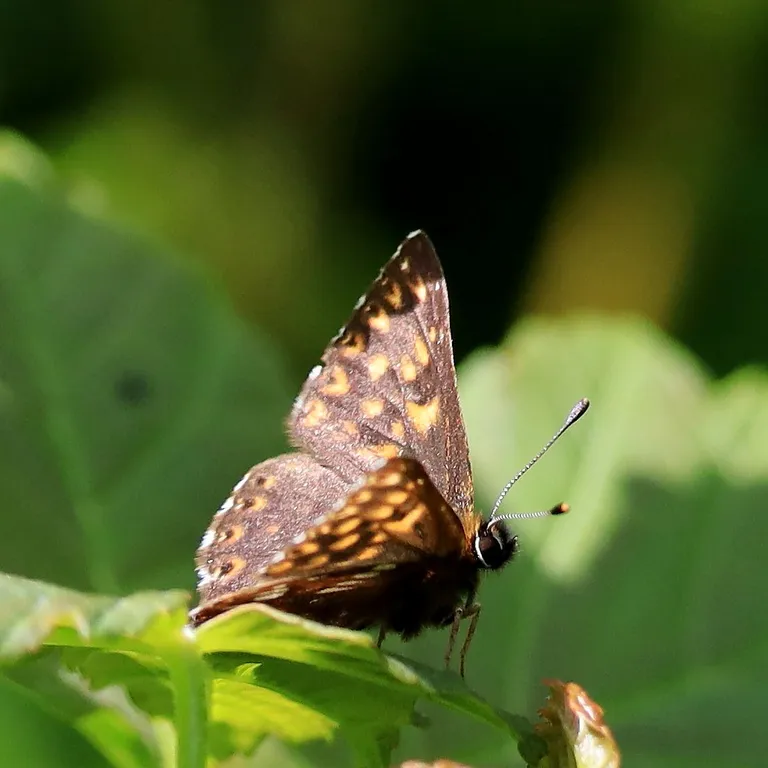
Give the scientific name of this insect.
Hamearis lucina
